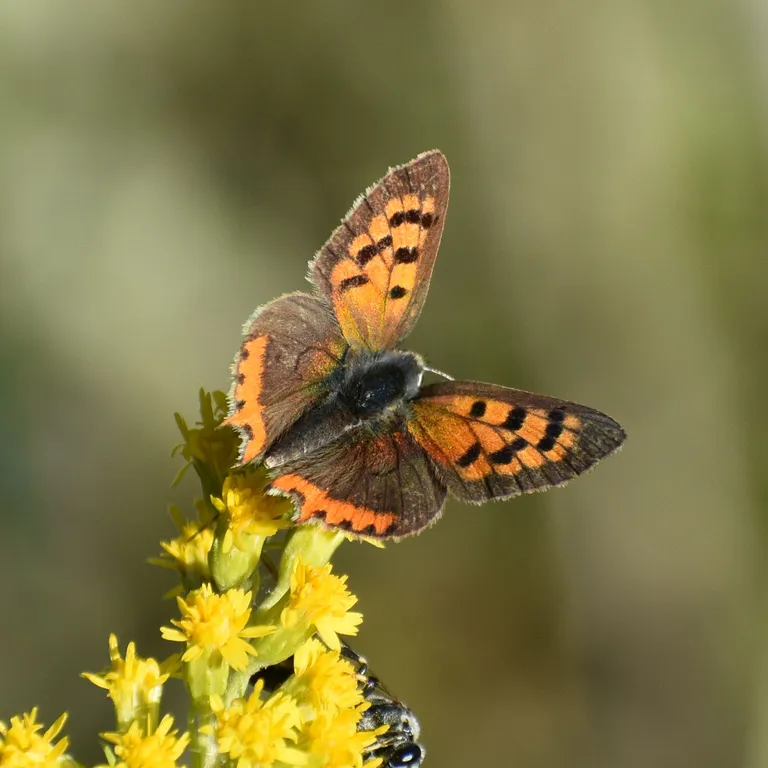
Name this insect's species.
Lycaena phlaeas
